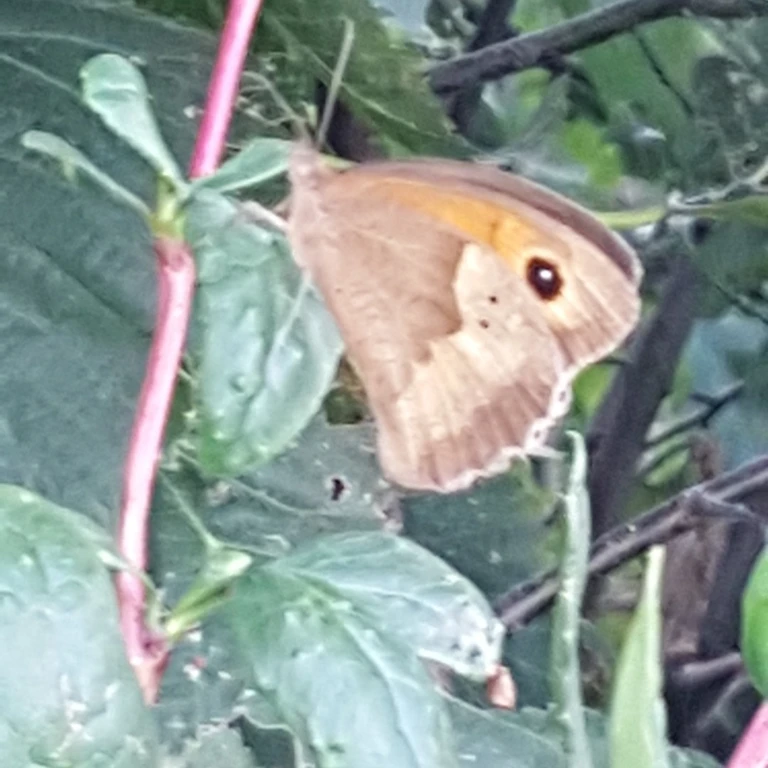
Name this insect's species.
Maniola jurtina
